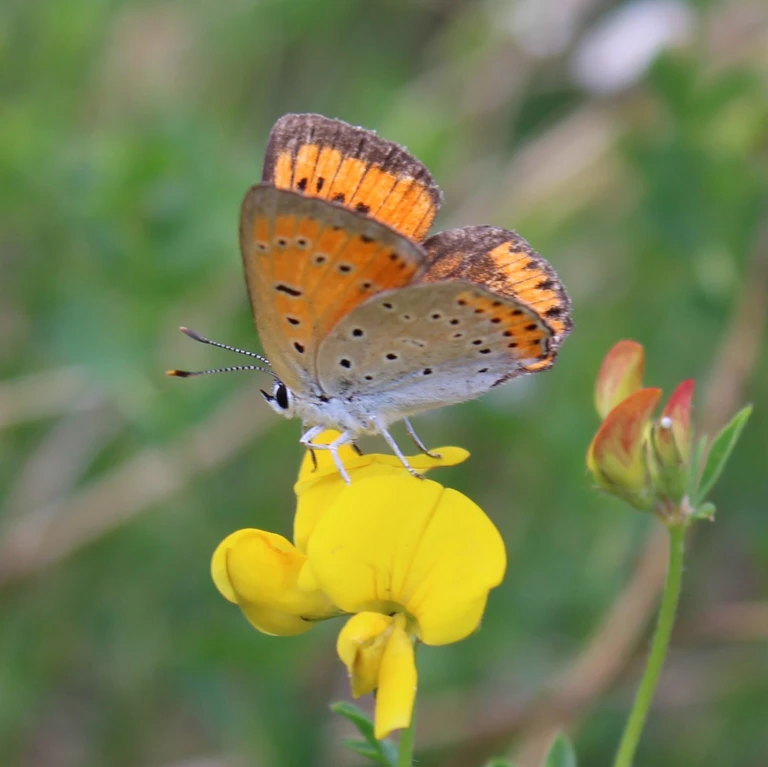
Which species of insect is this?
Lycaena dispar
